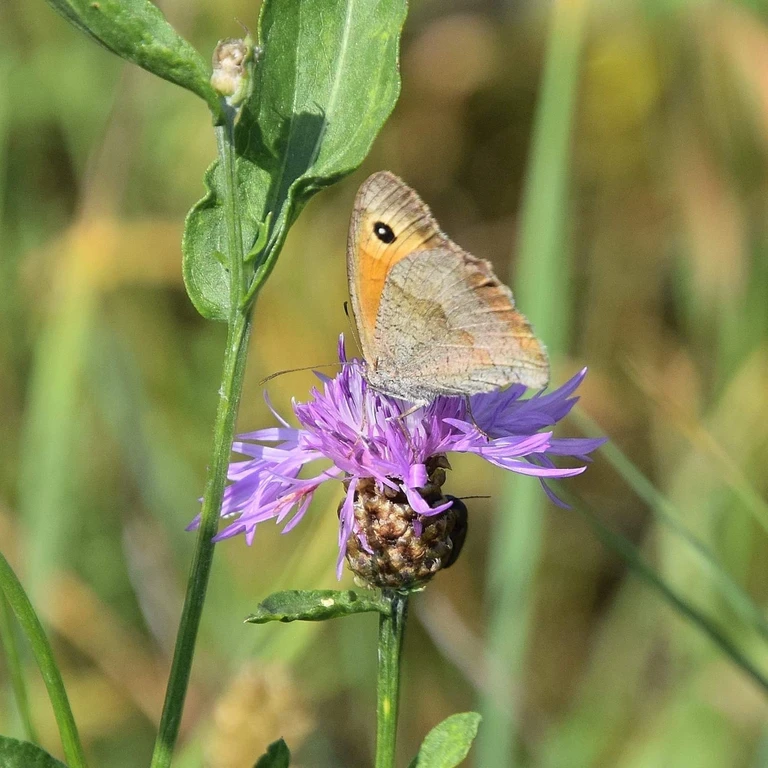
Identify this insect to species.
Maniola jurtina
